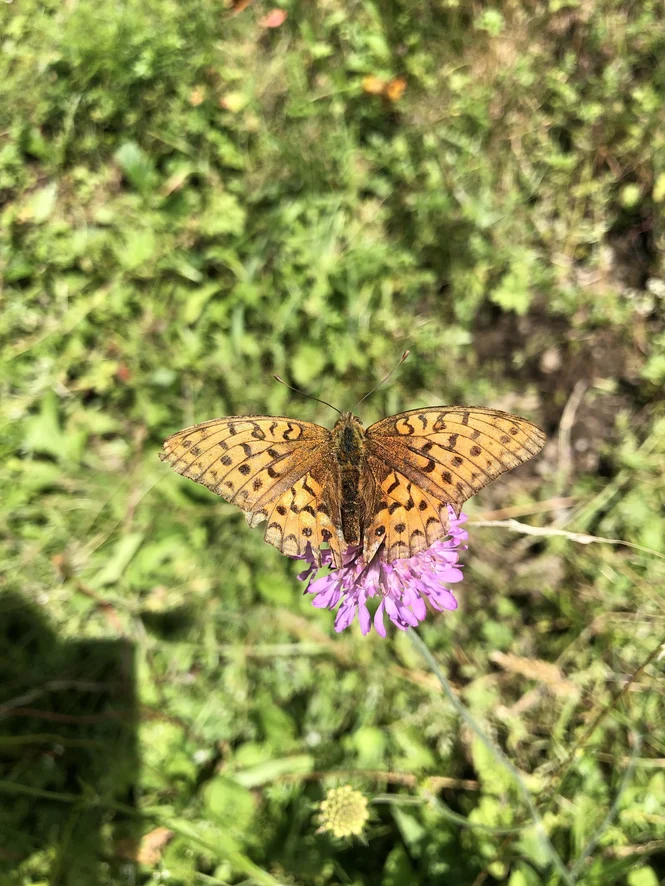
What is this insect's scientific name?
Fabriciana adippe
